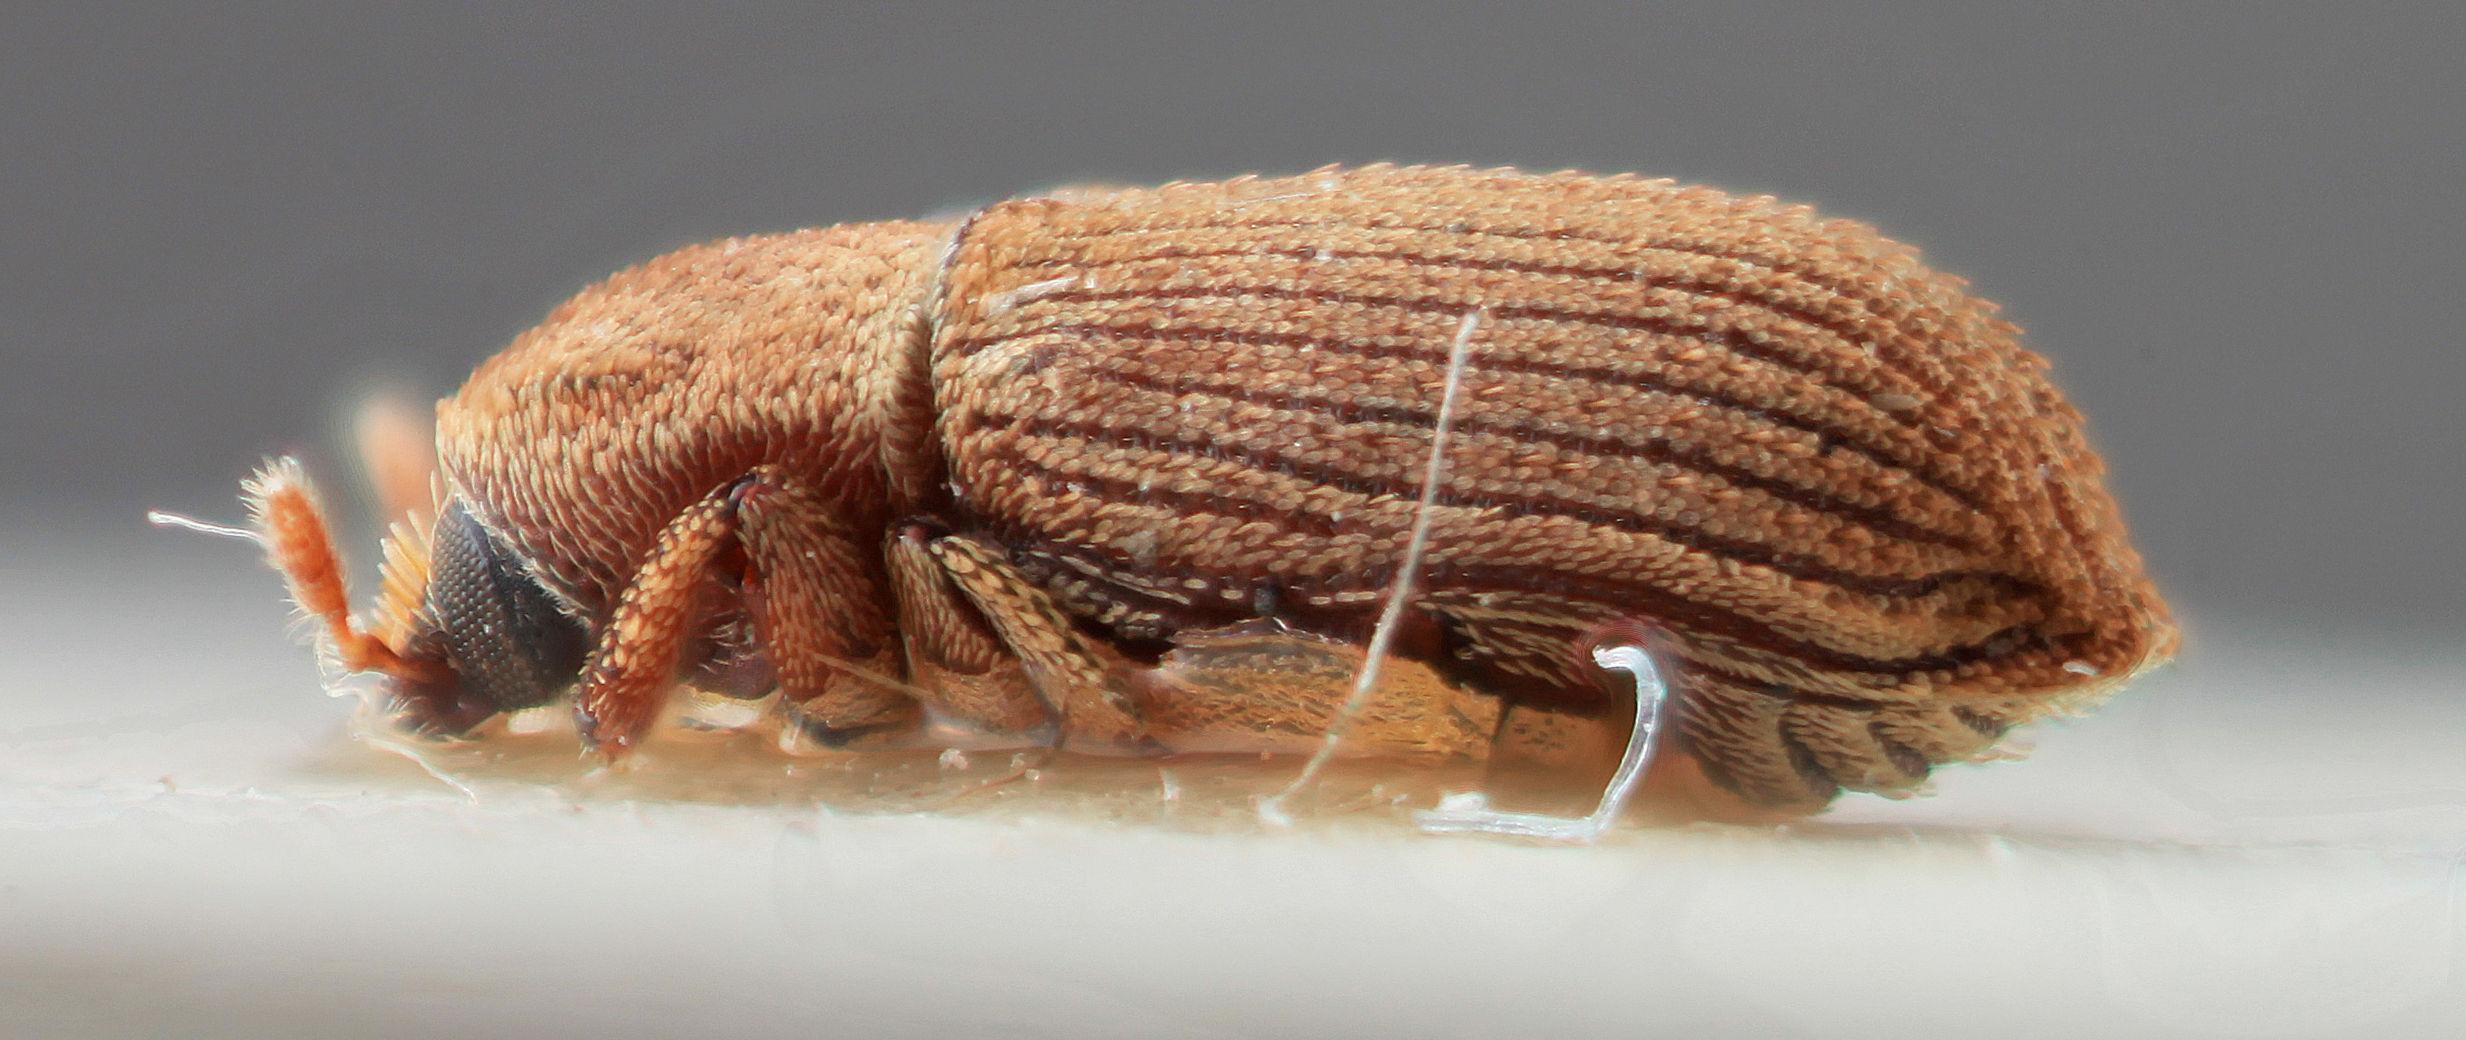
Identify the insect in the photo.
Cnesinus squamifer
